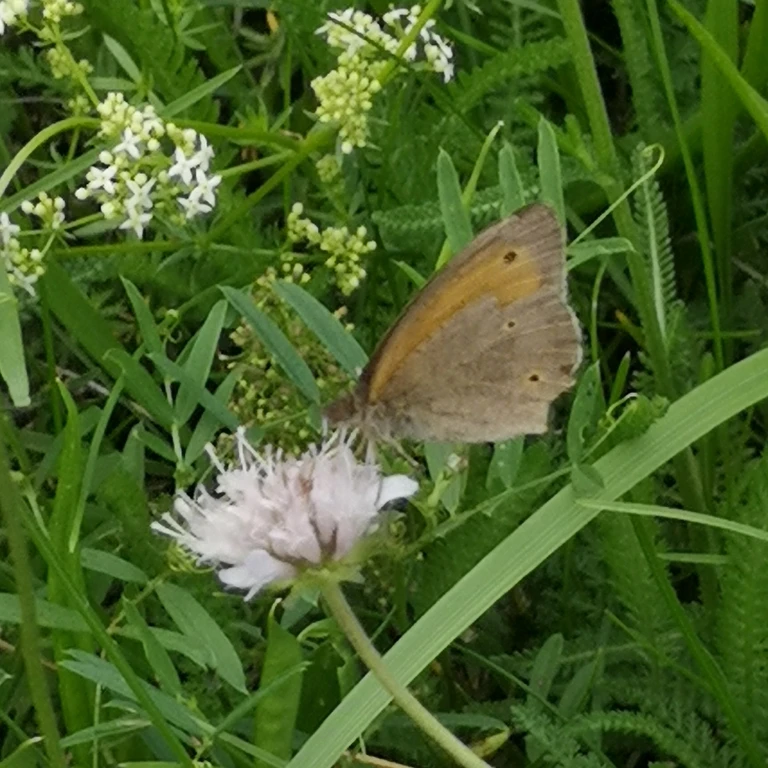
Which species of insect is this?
Maniola jurtina
